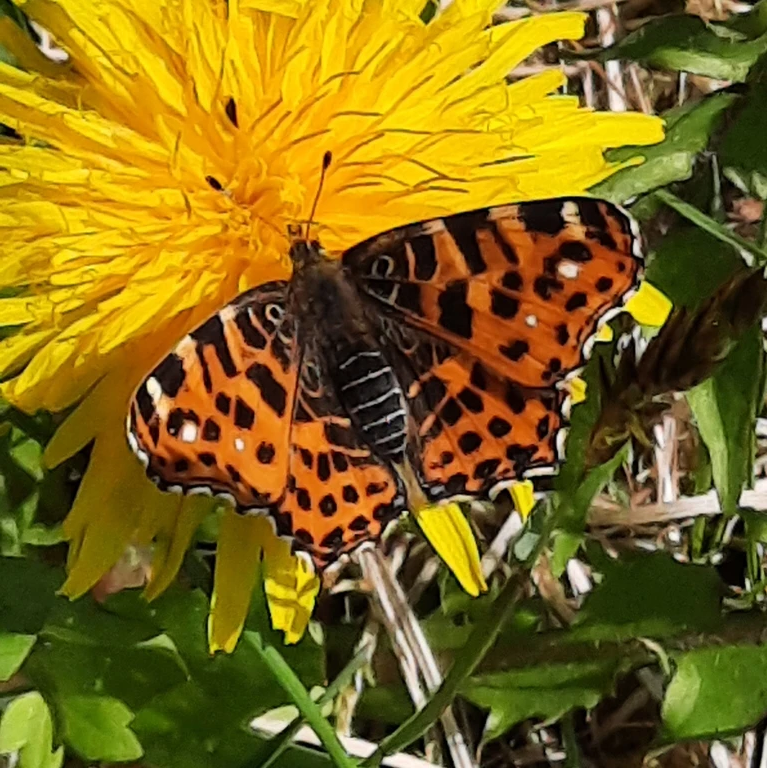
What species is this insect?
Araschnia levana
